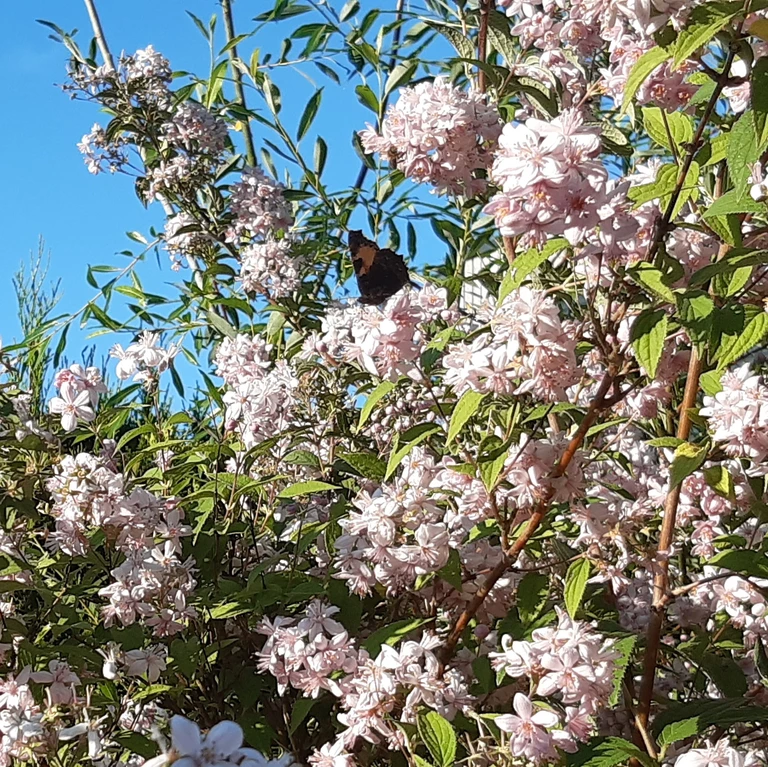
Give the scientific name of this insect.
Aglais urticae
